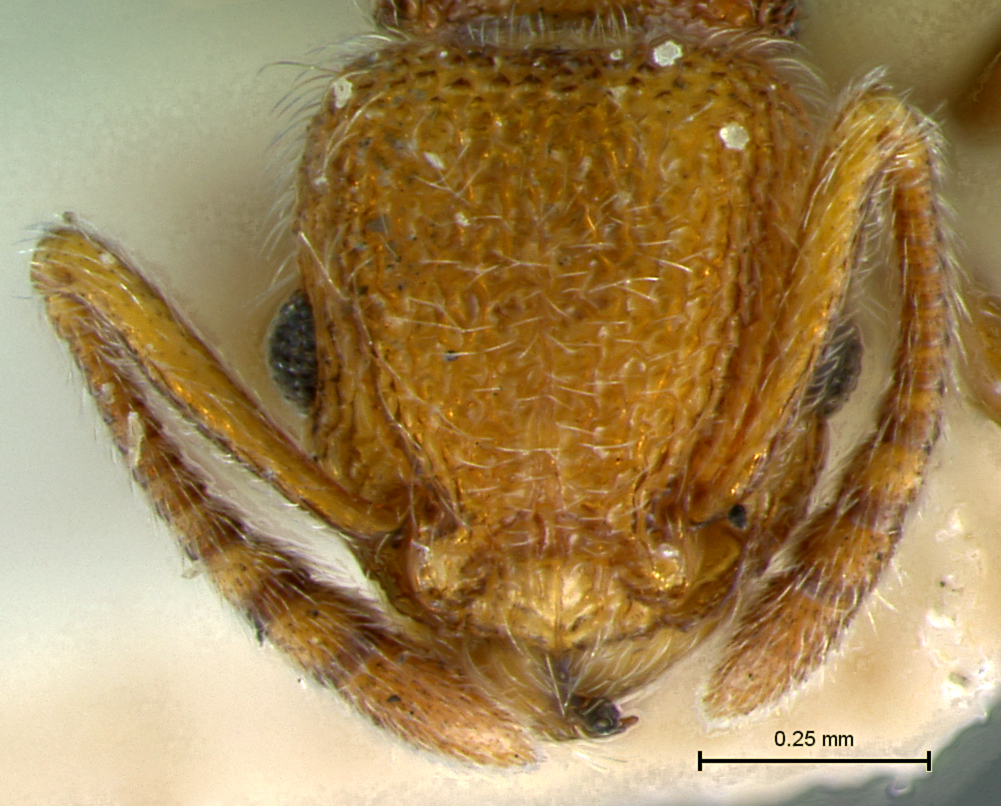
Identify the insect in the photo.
Triglyphothrix fulviceps
